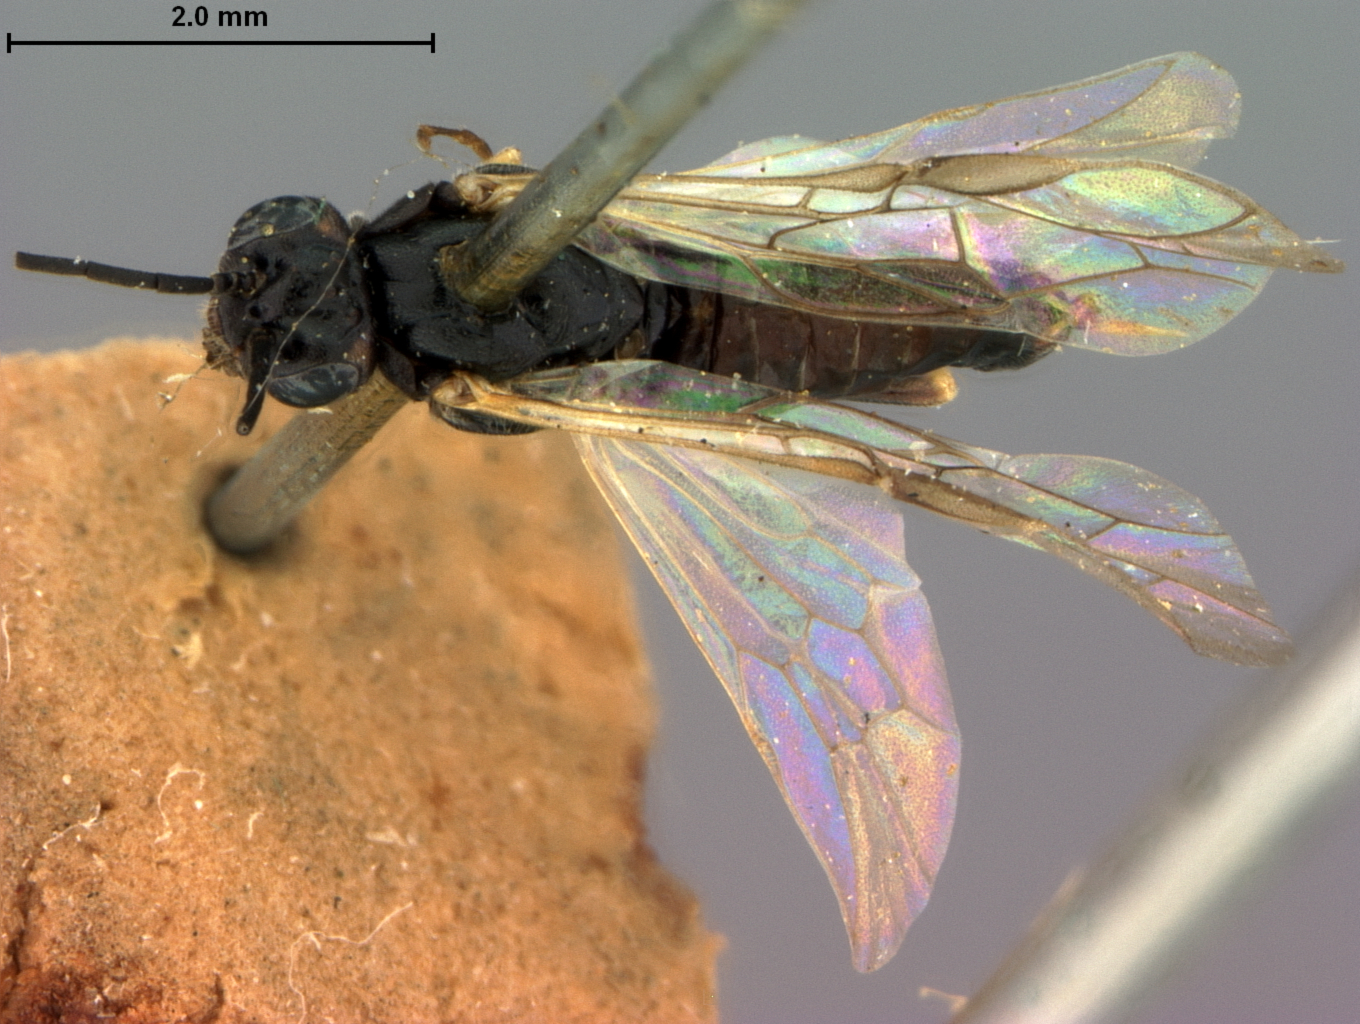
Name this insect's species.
Pontania maura
